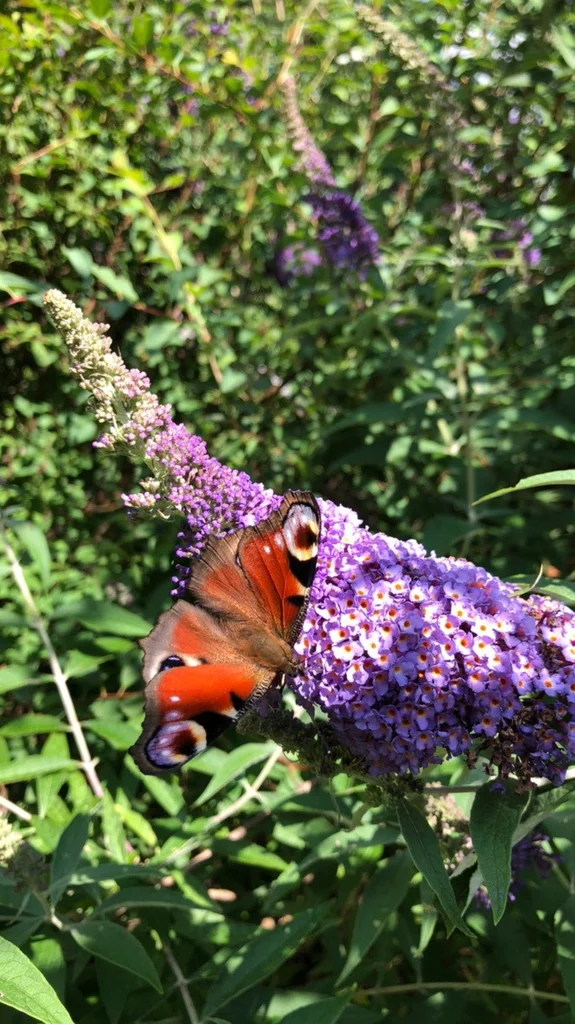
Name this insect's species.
Aglais io
